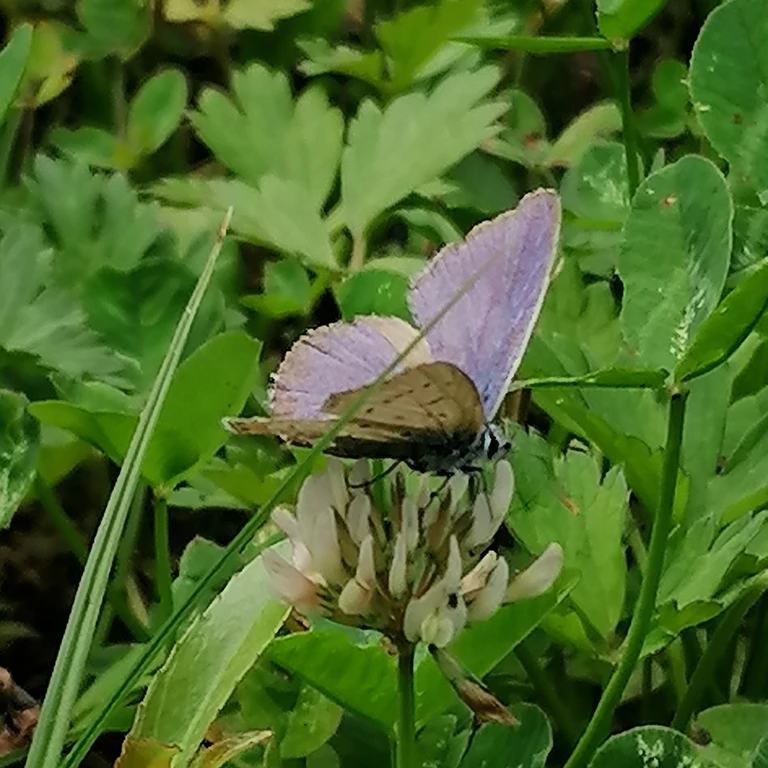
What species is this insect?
Polyommatus icarus
